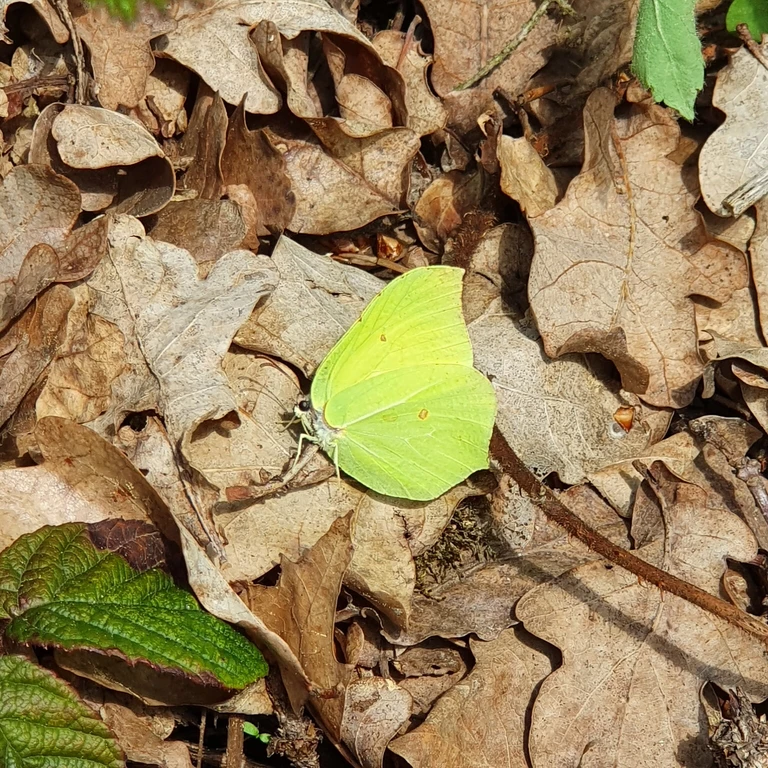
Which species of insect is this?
Gonepteryx rhamni
